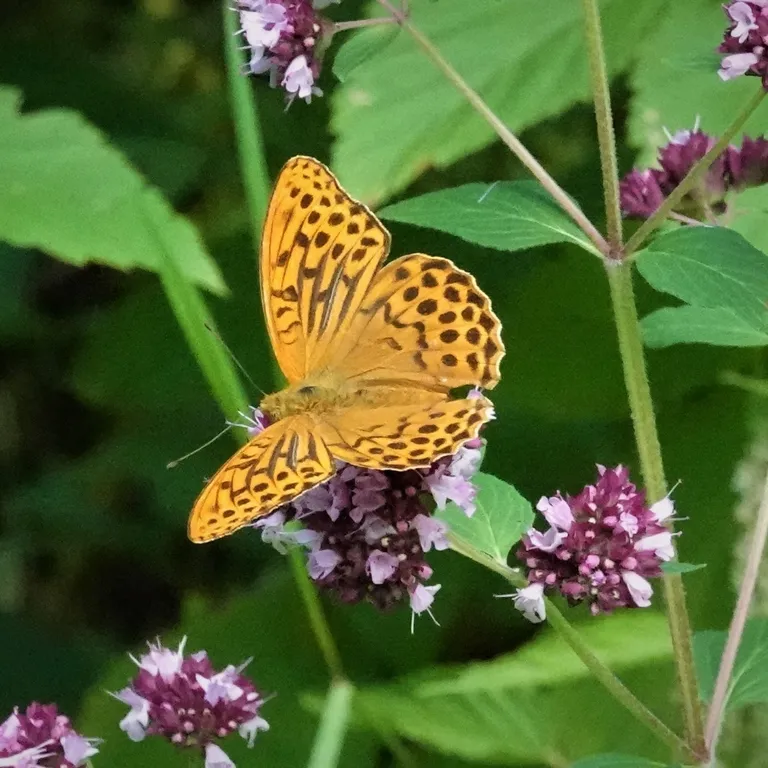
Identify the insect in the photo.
Argynnis paphia
